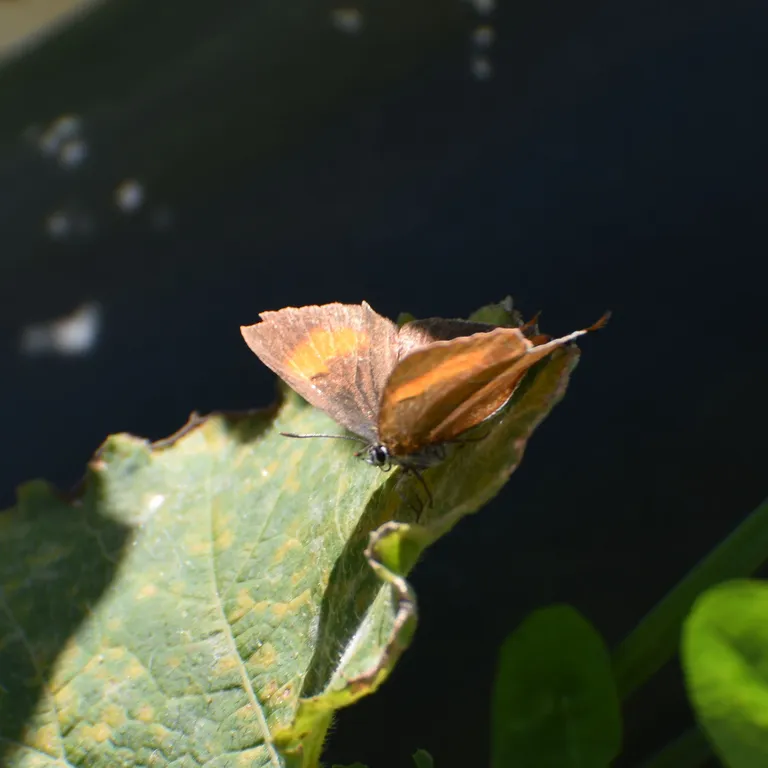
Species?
Thecla betulae
